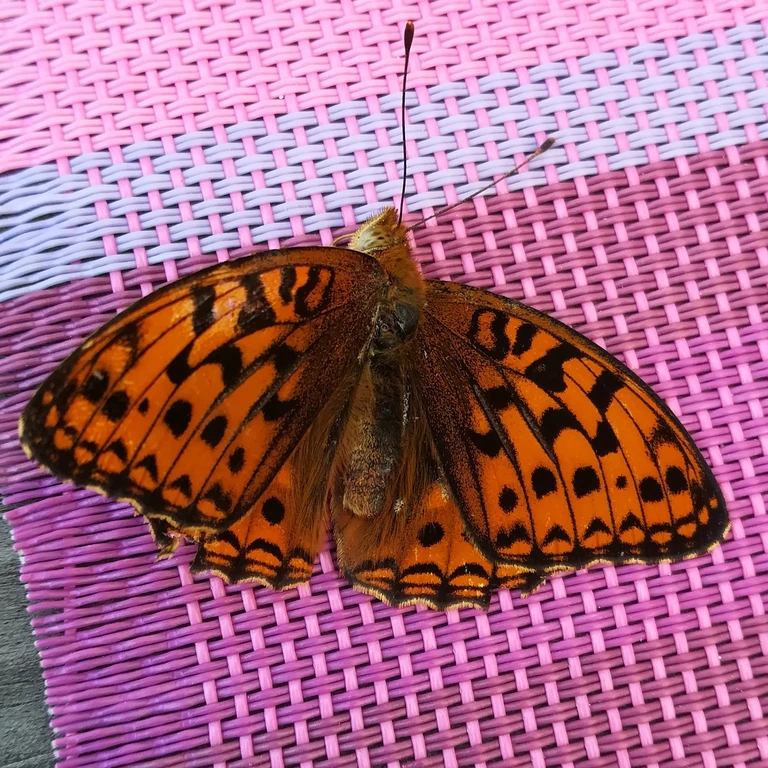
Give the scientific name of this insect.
Fabriciana adippe
